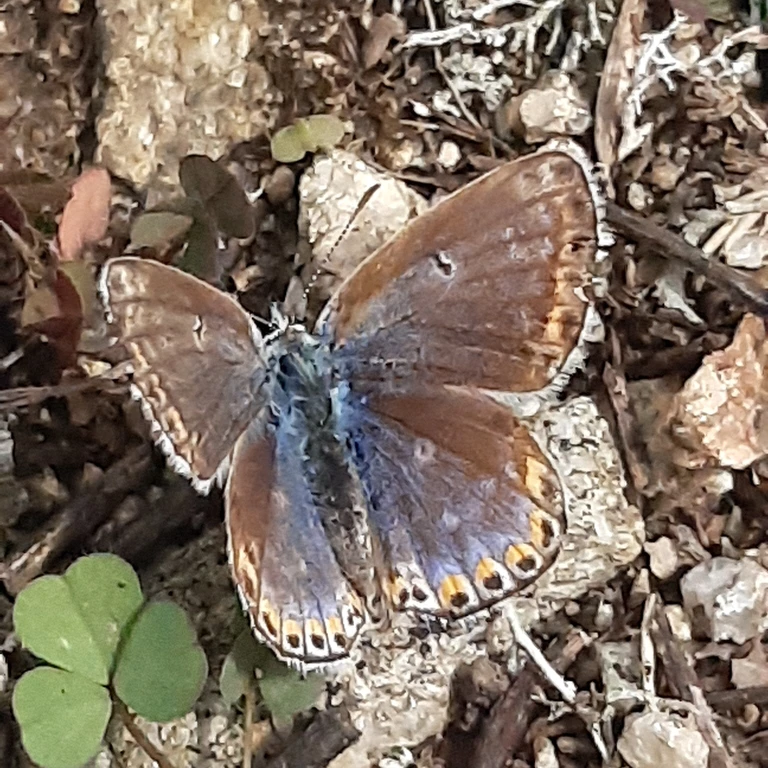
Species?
Lysandra bellargus
